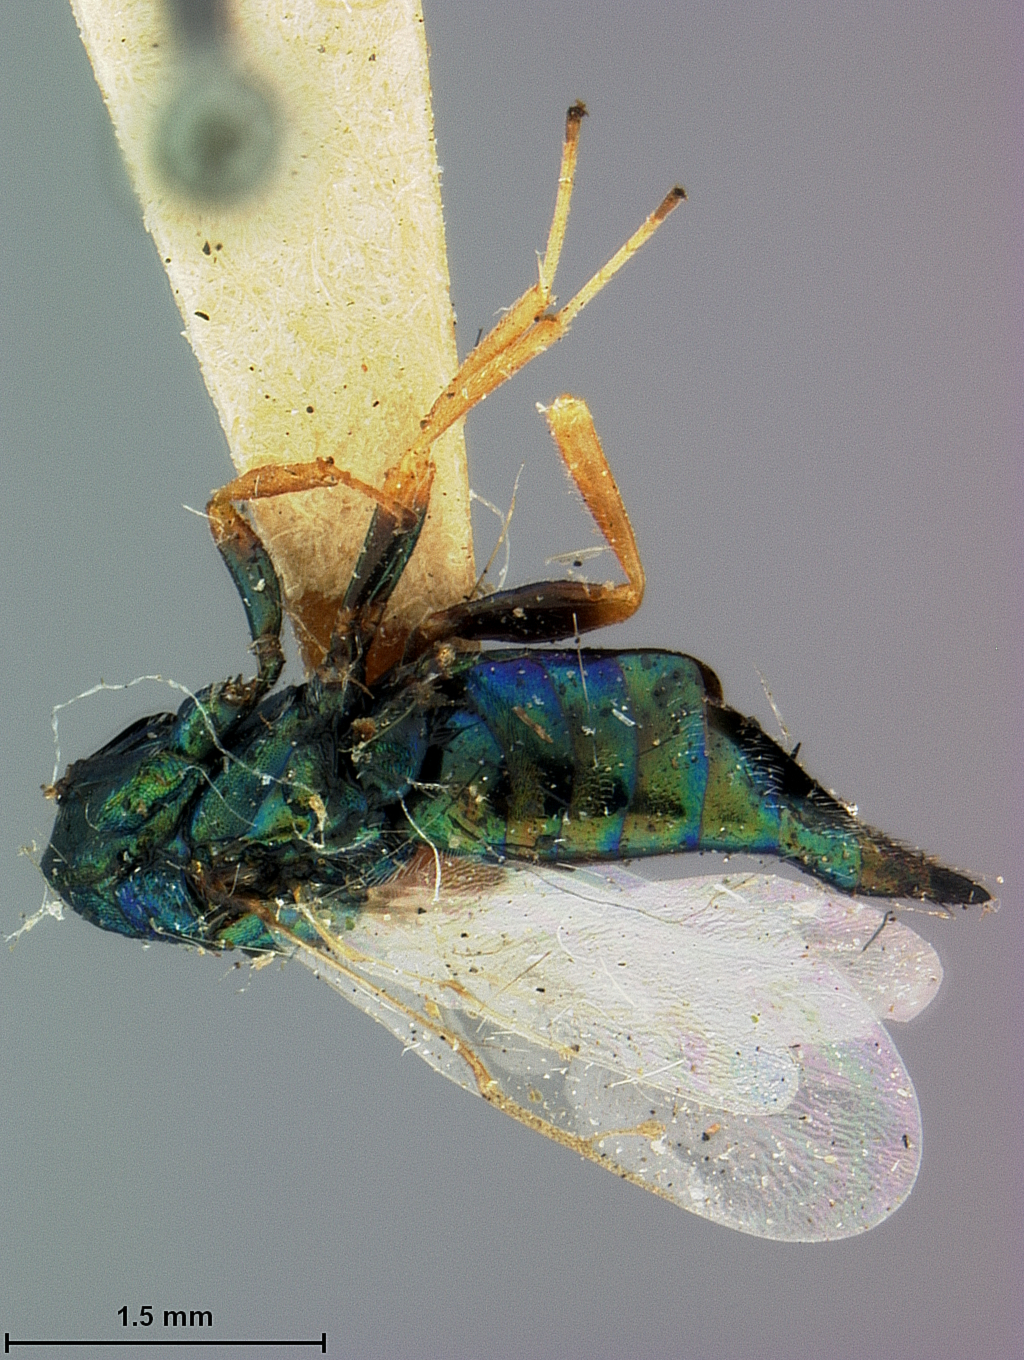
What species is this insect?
Rhopalicus coloradensis
